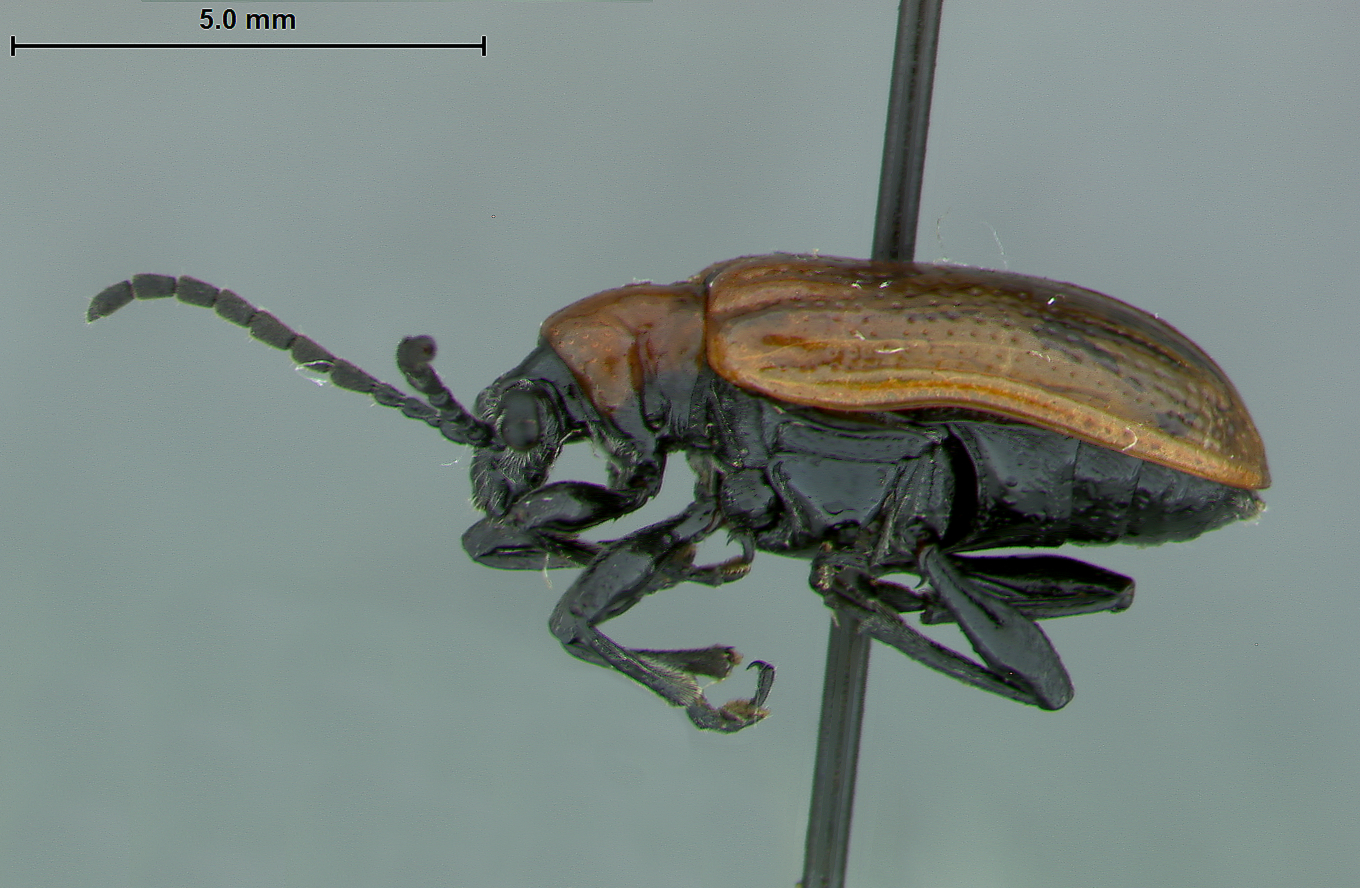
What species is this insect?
Lilioceris lilii
